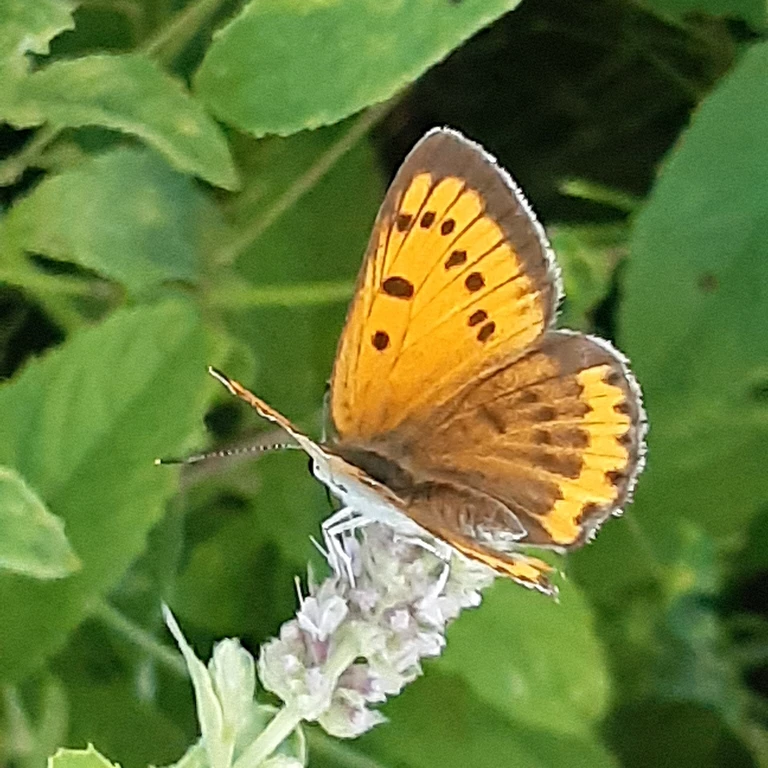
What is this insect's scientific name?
Lycaena dispar
